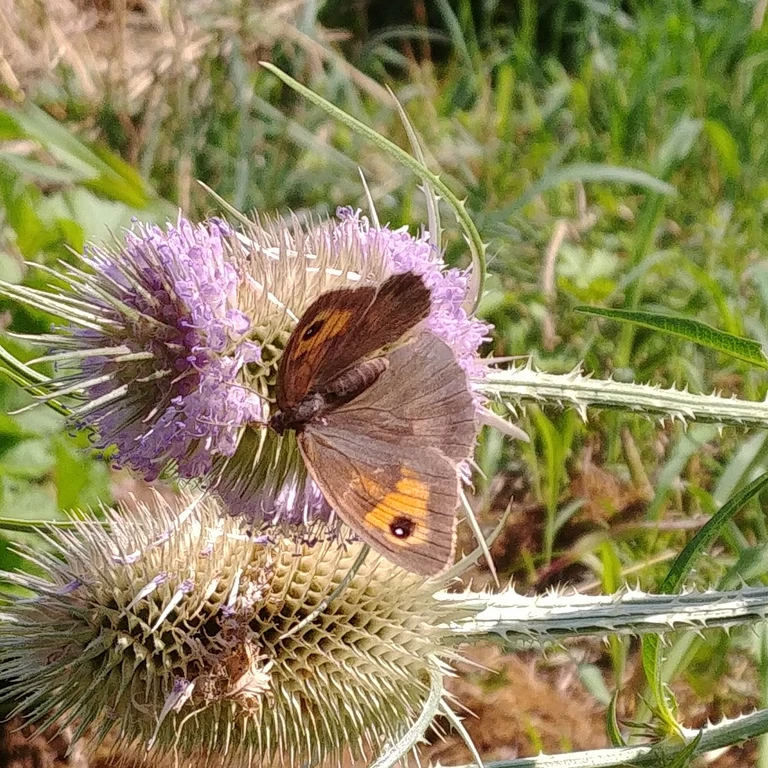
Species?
Maniola jurtina
